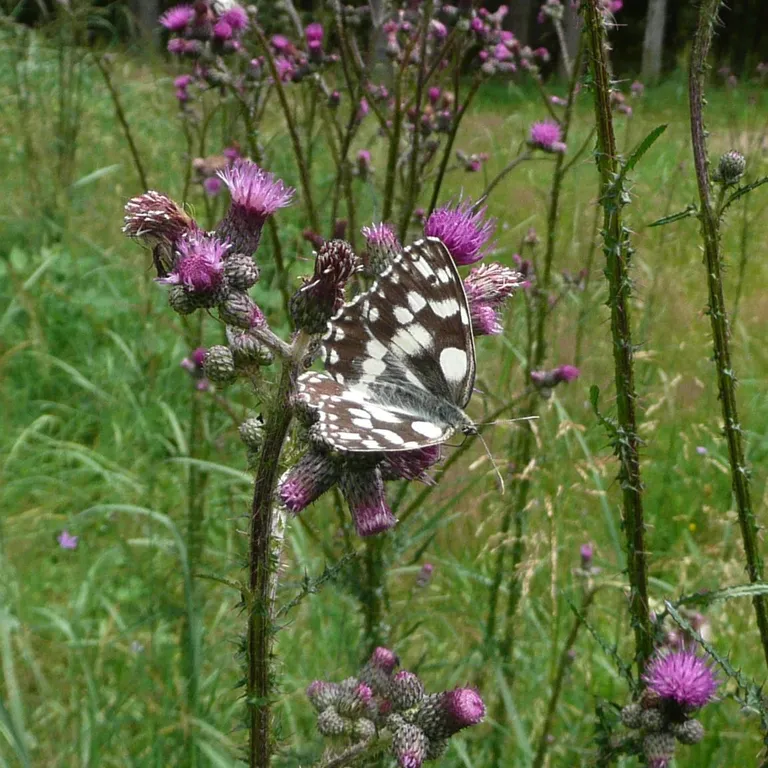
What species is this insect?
Melanargia galathea
